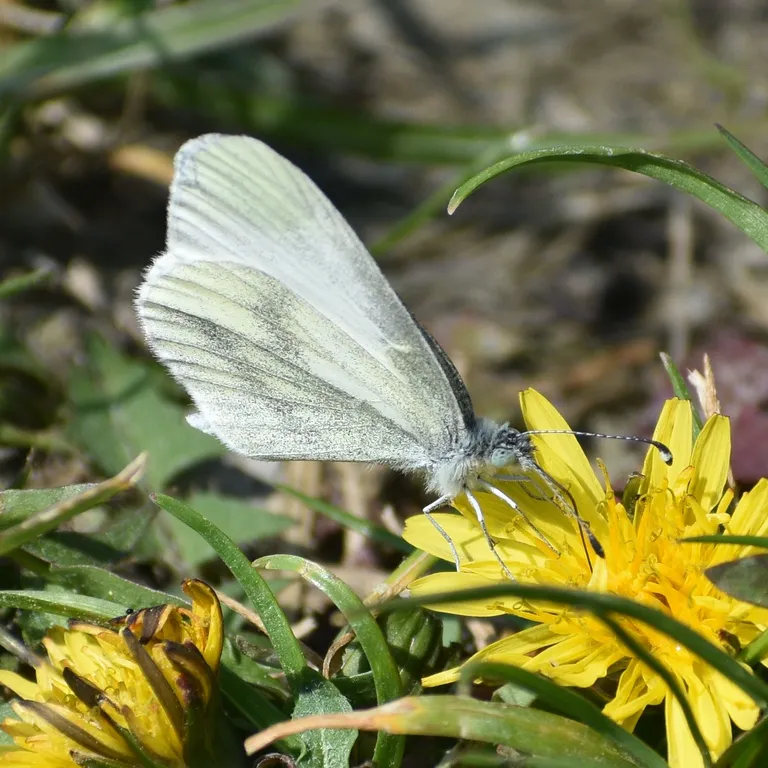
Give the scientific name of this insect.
Leptidea sinapis/juvernica
